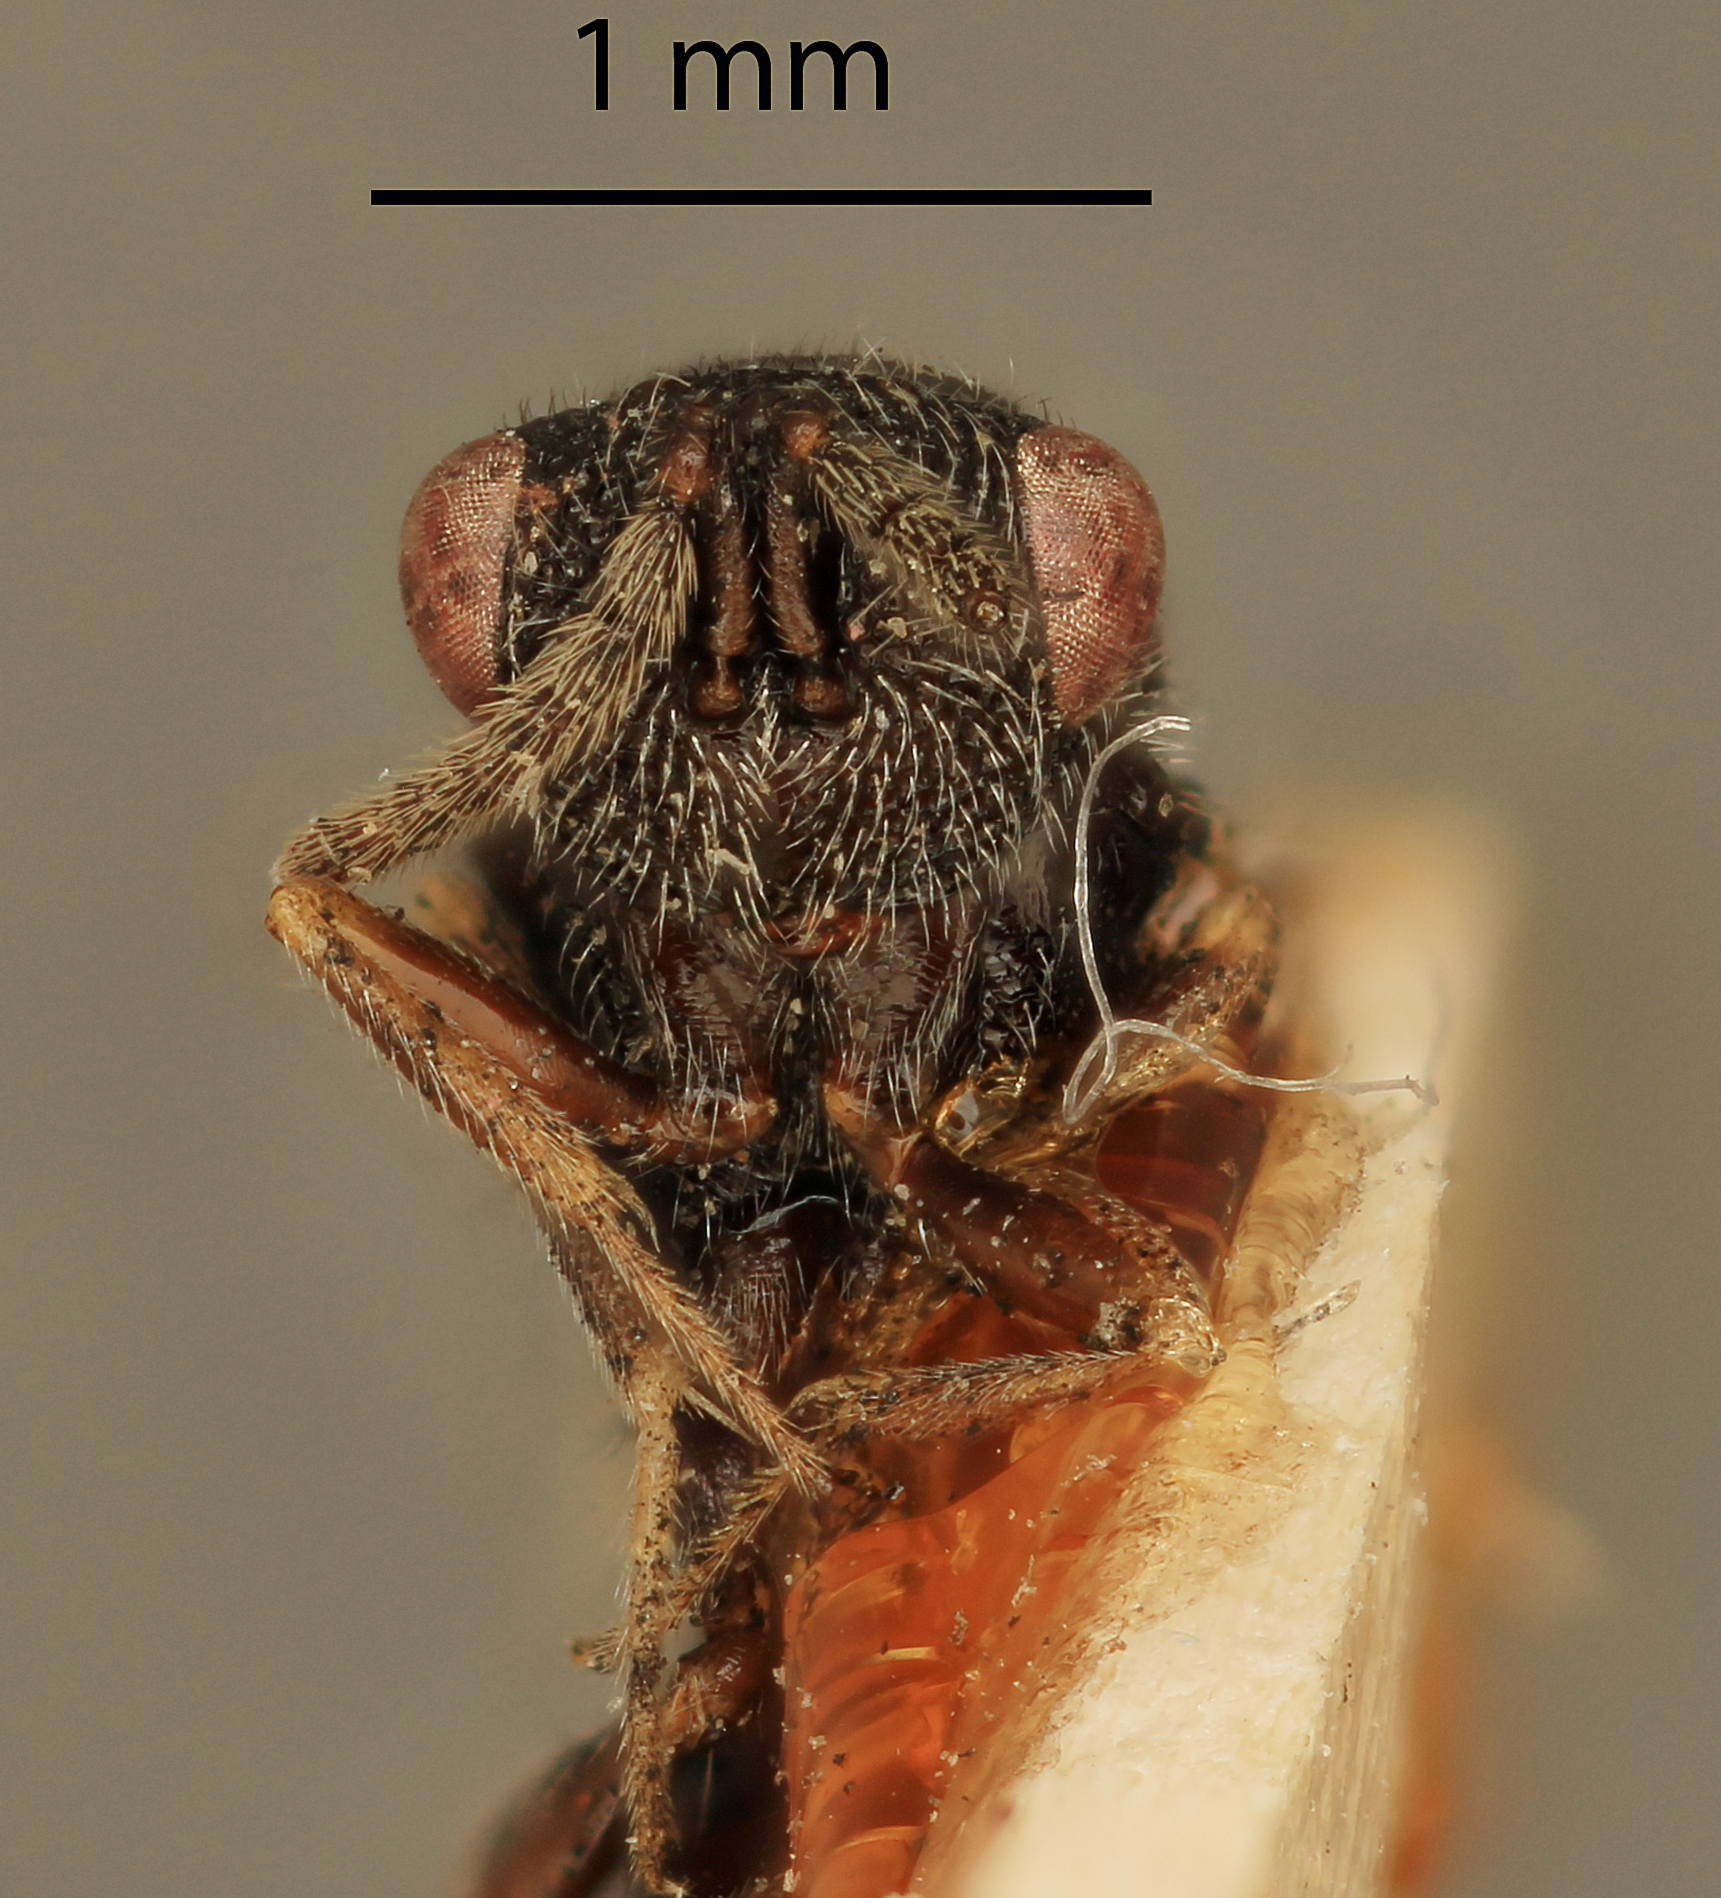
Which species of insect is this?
Eurytoma longavena
